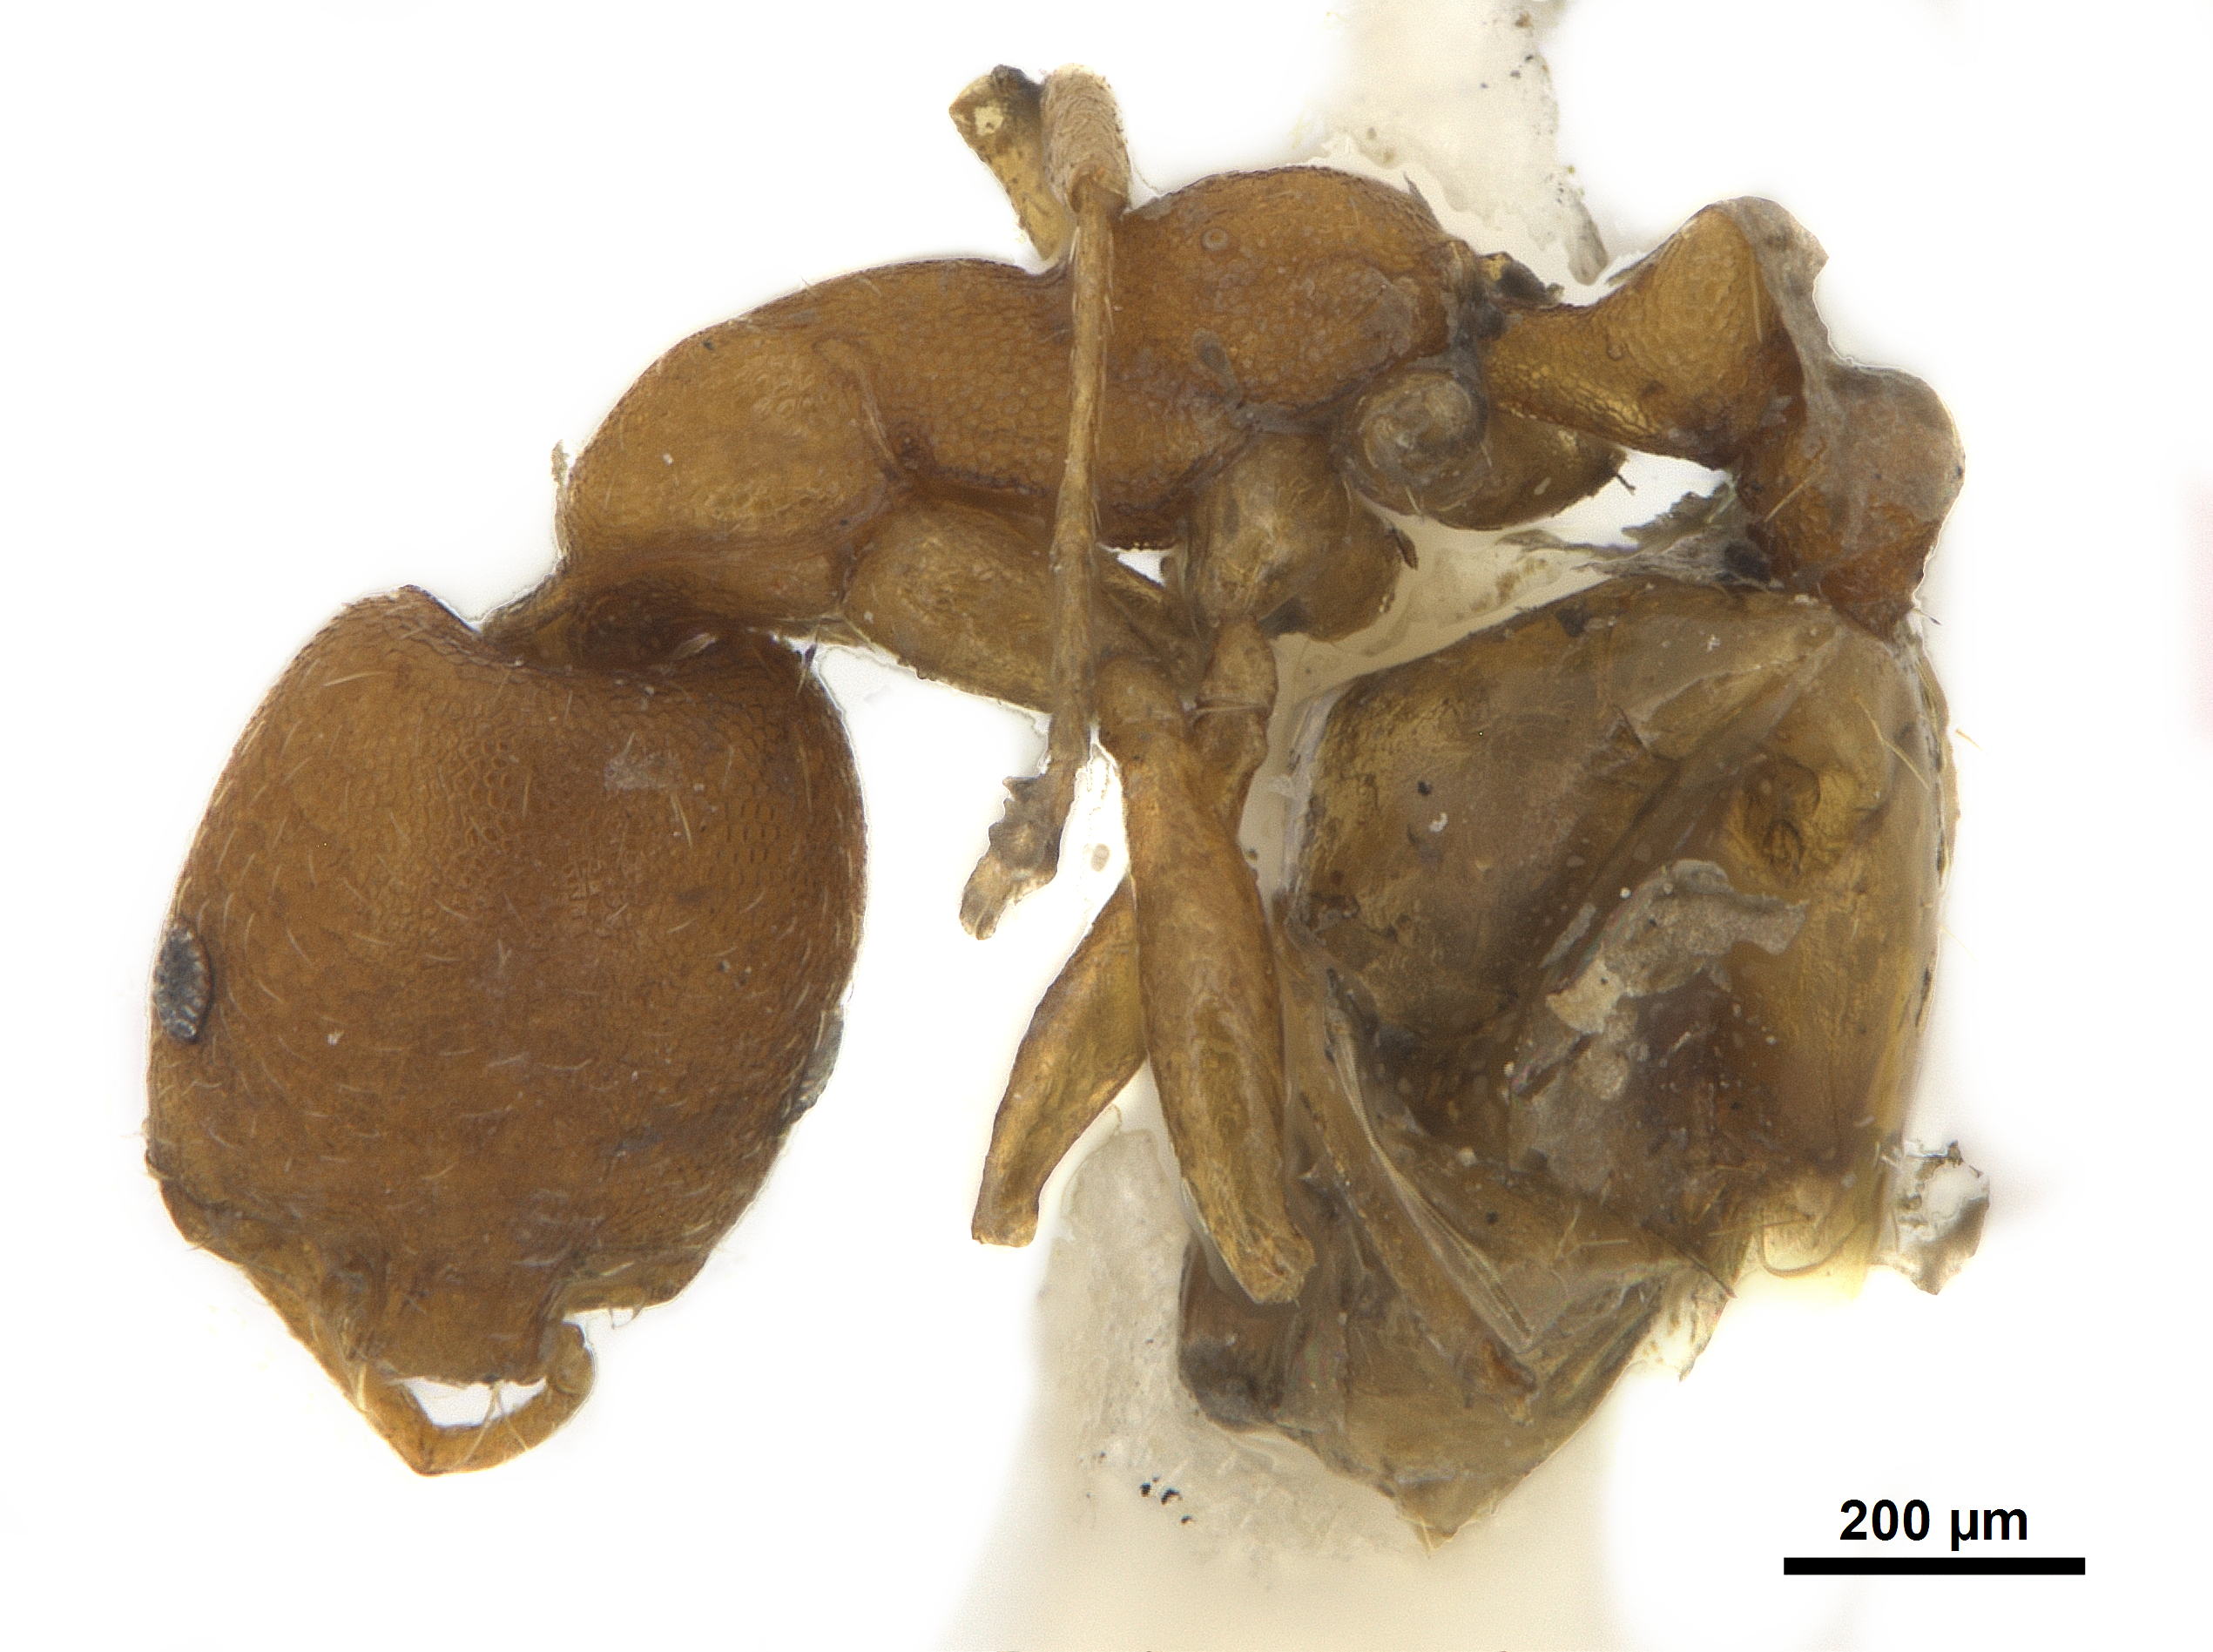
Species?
Pleistodontes froggatti
